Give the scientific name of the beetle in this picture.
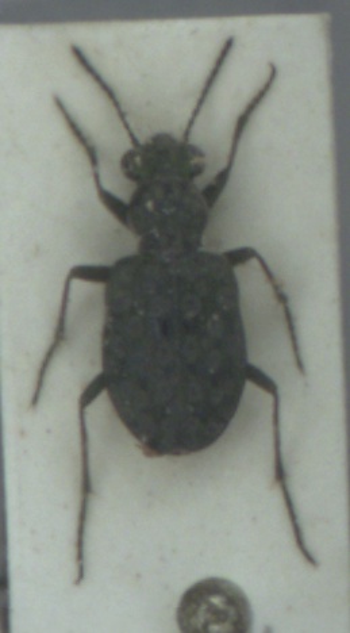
Elaphrus riparius
